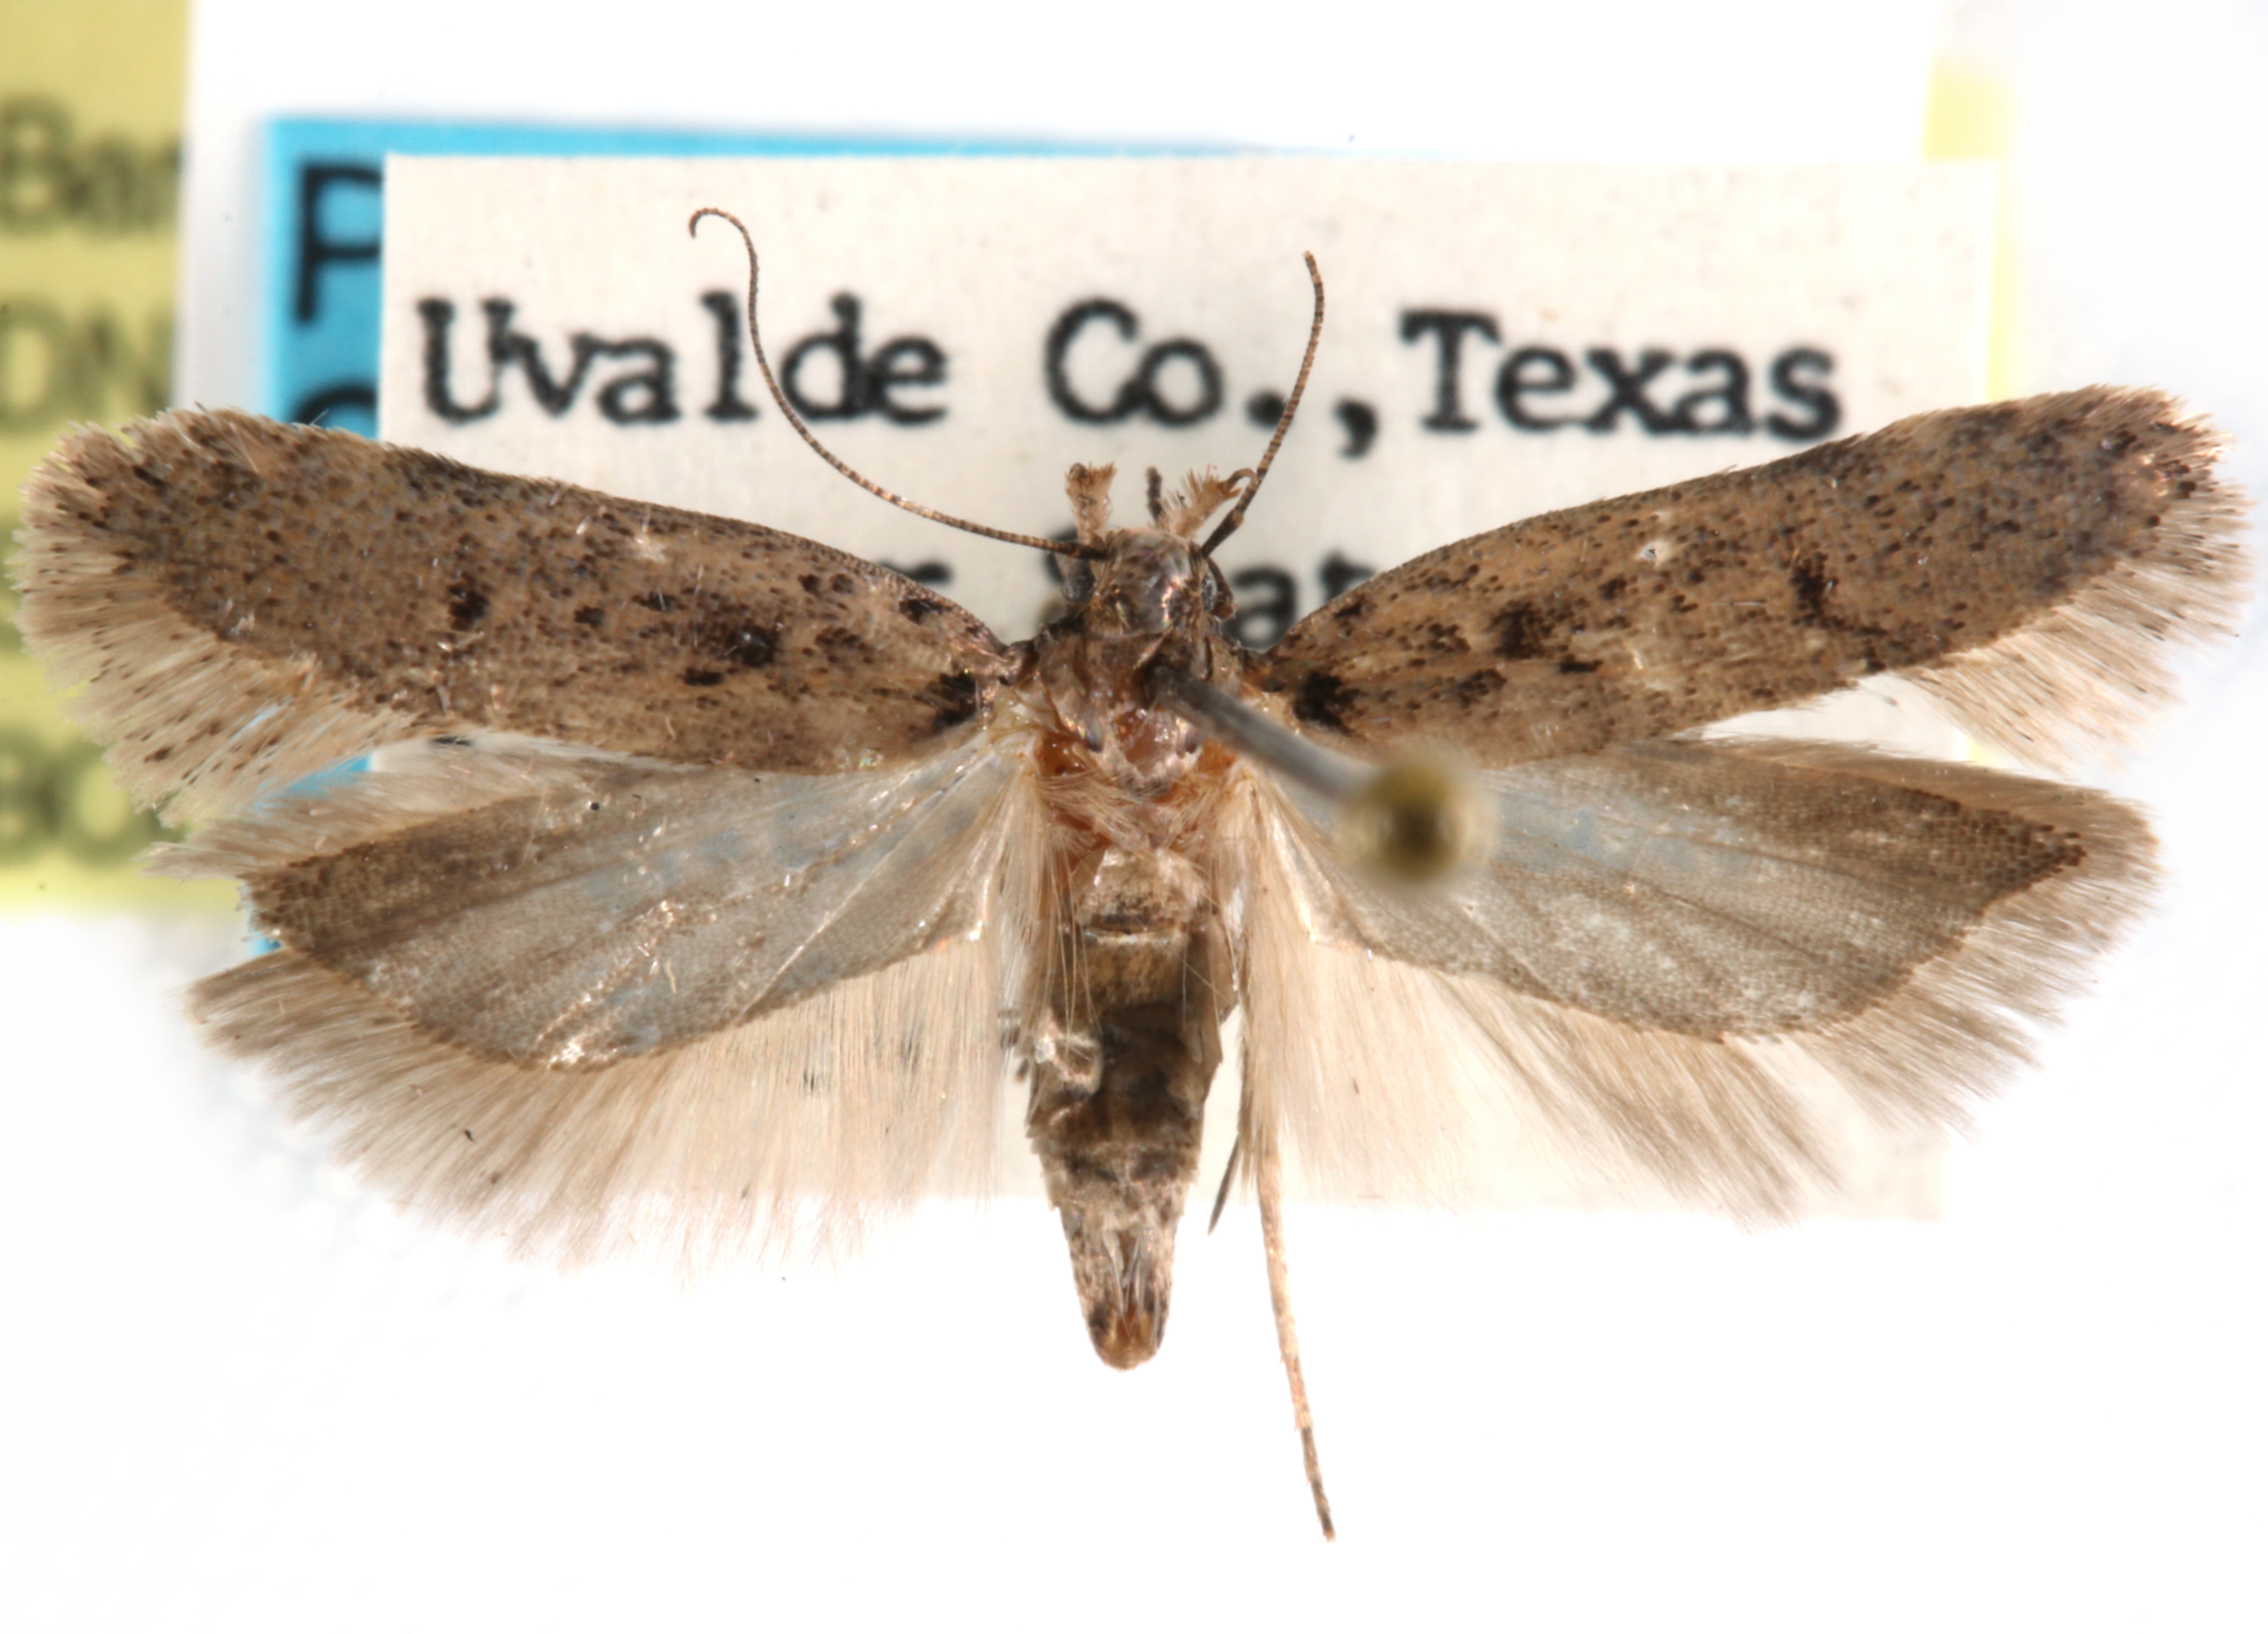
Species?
Chionodes irreptor
